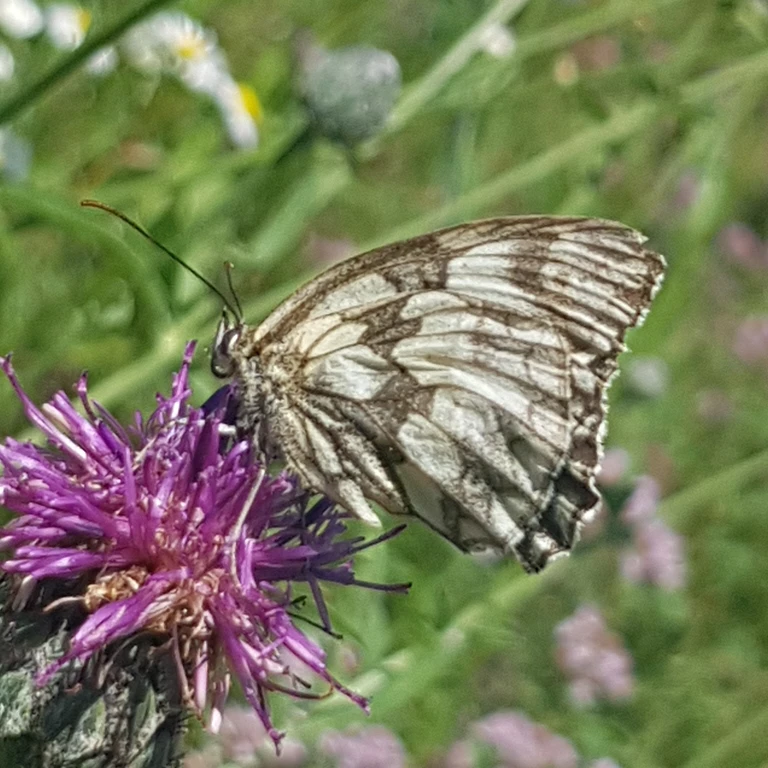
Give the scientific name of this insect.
Melanargia galathea
